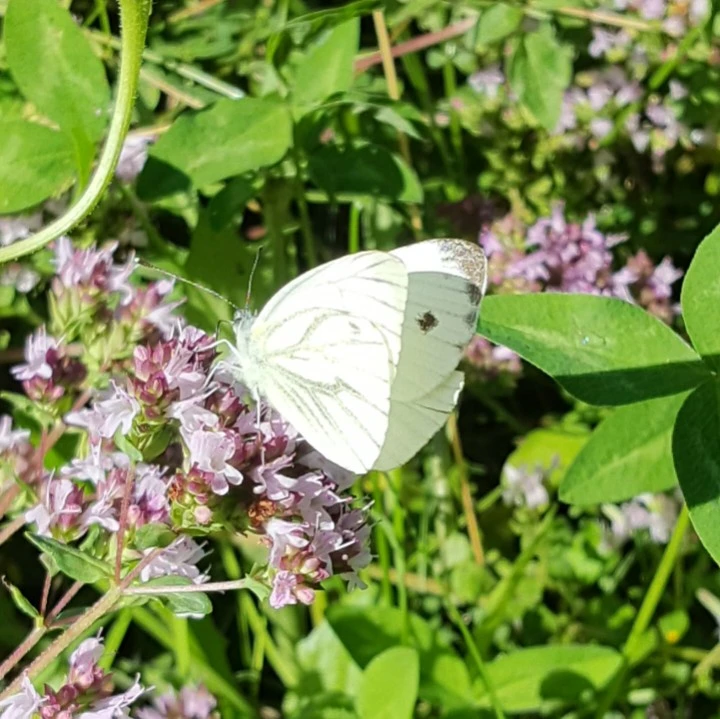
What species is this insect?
Pieris napi
